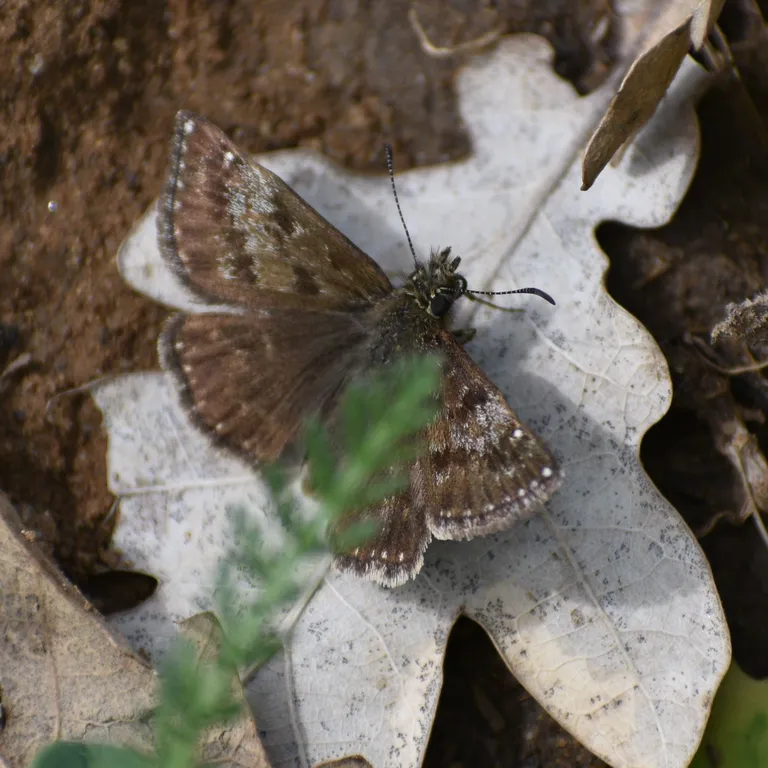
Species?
Erynnis tages
